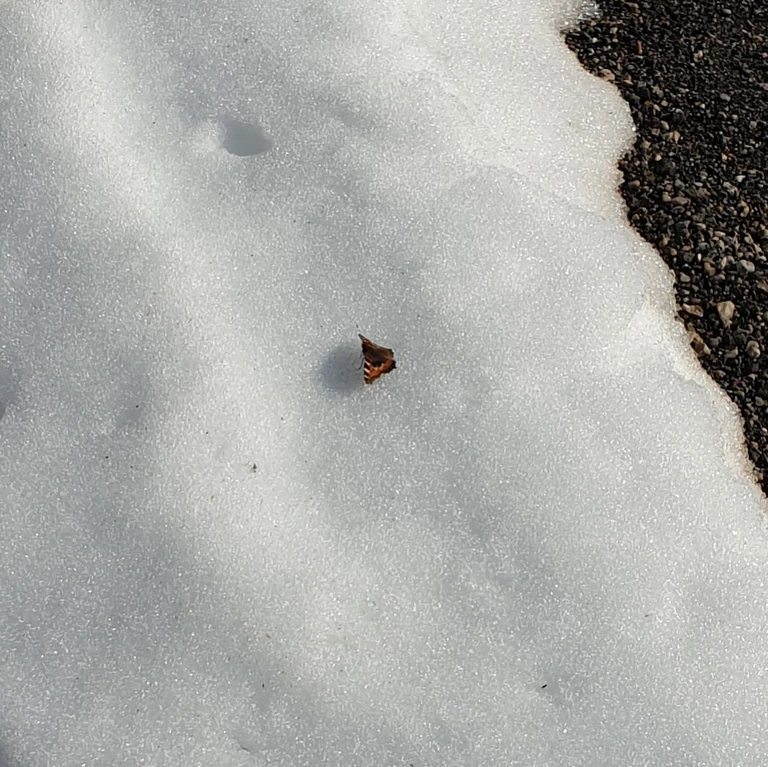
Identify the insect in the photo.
Aglais urticae
